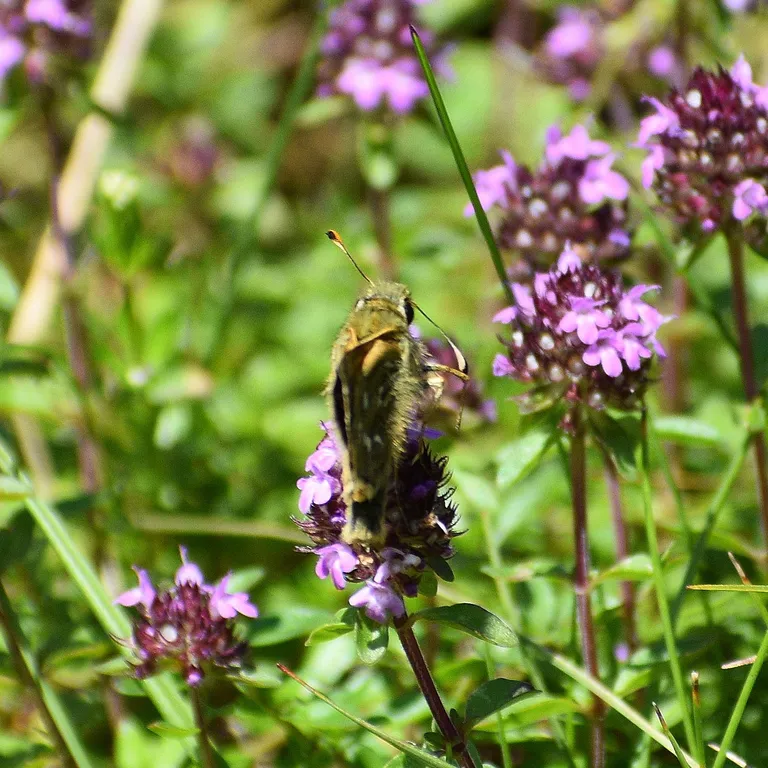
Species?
Hesperia comma
